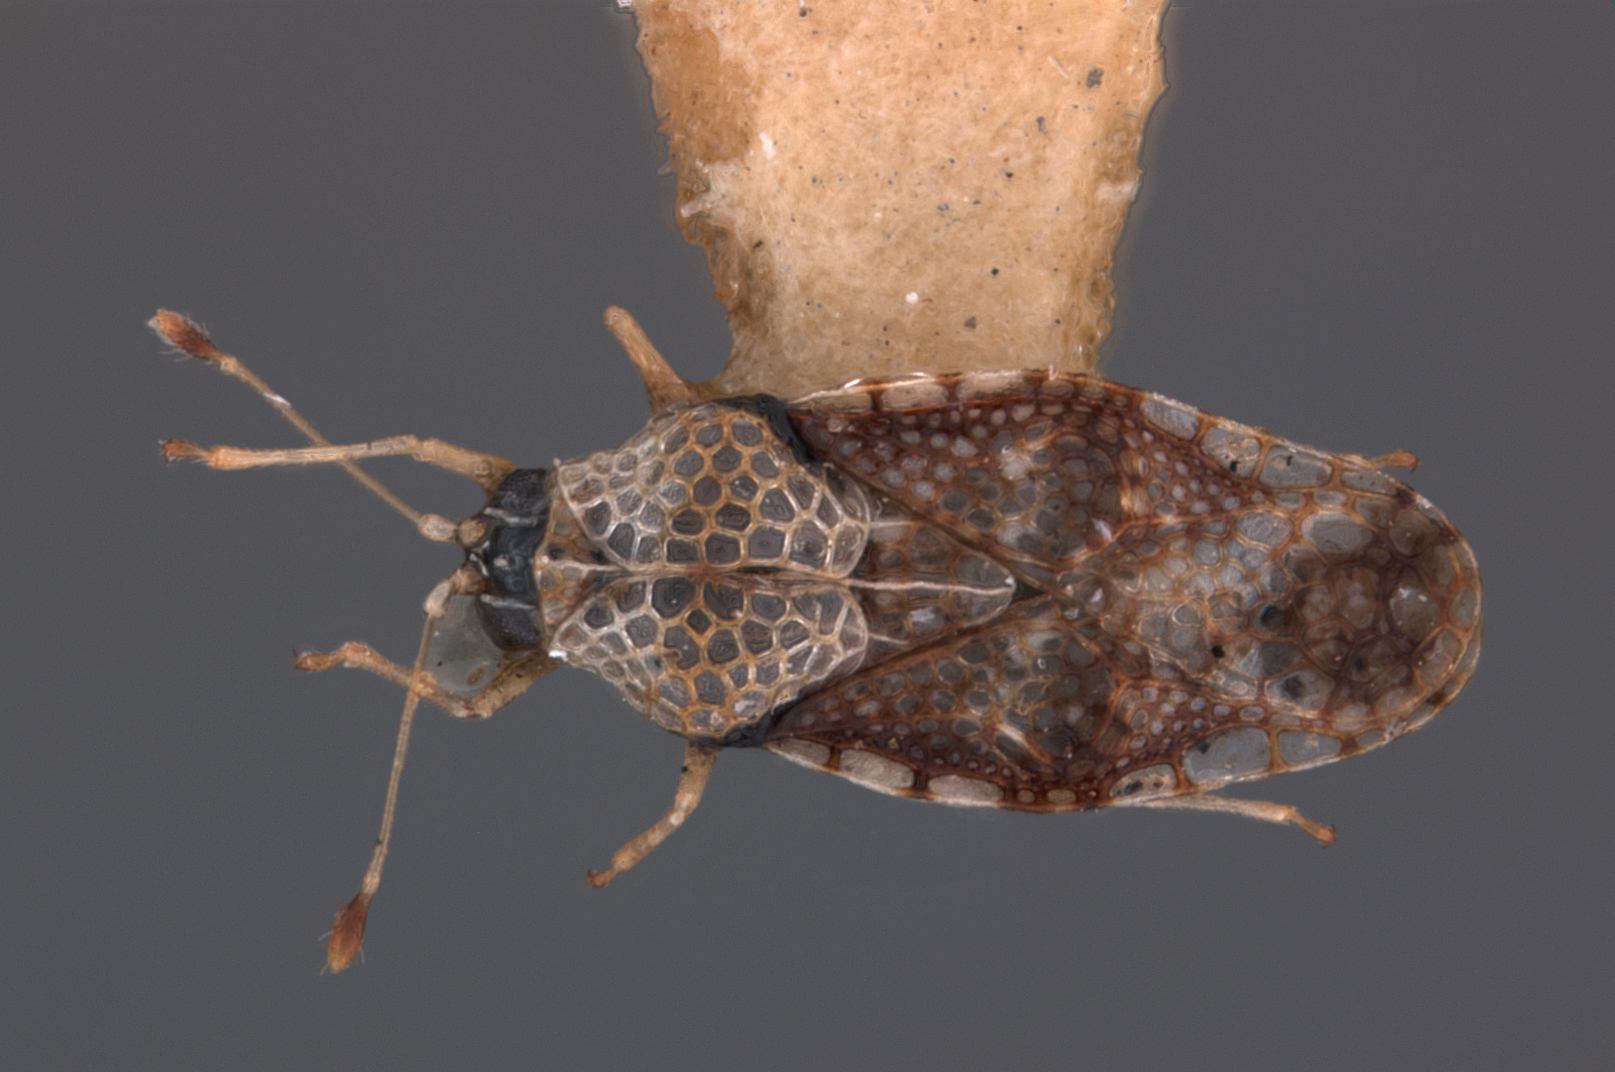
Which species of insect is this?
Monanthia sufflata
